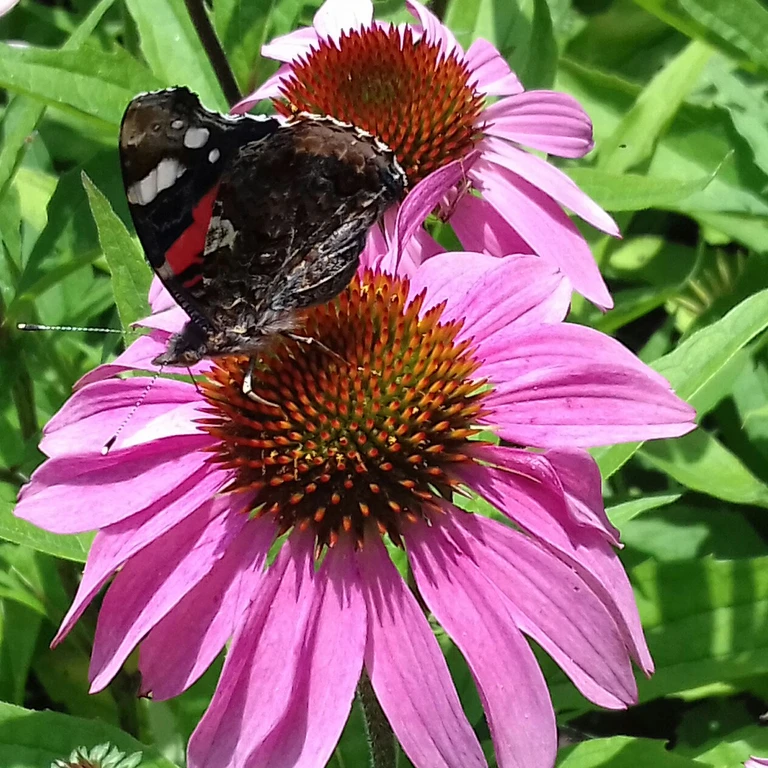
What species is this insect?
Vanessa atalanta
